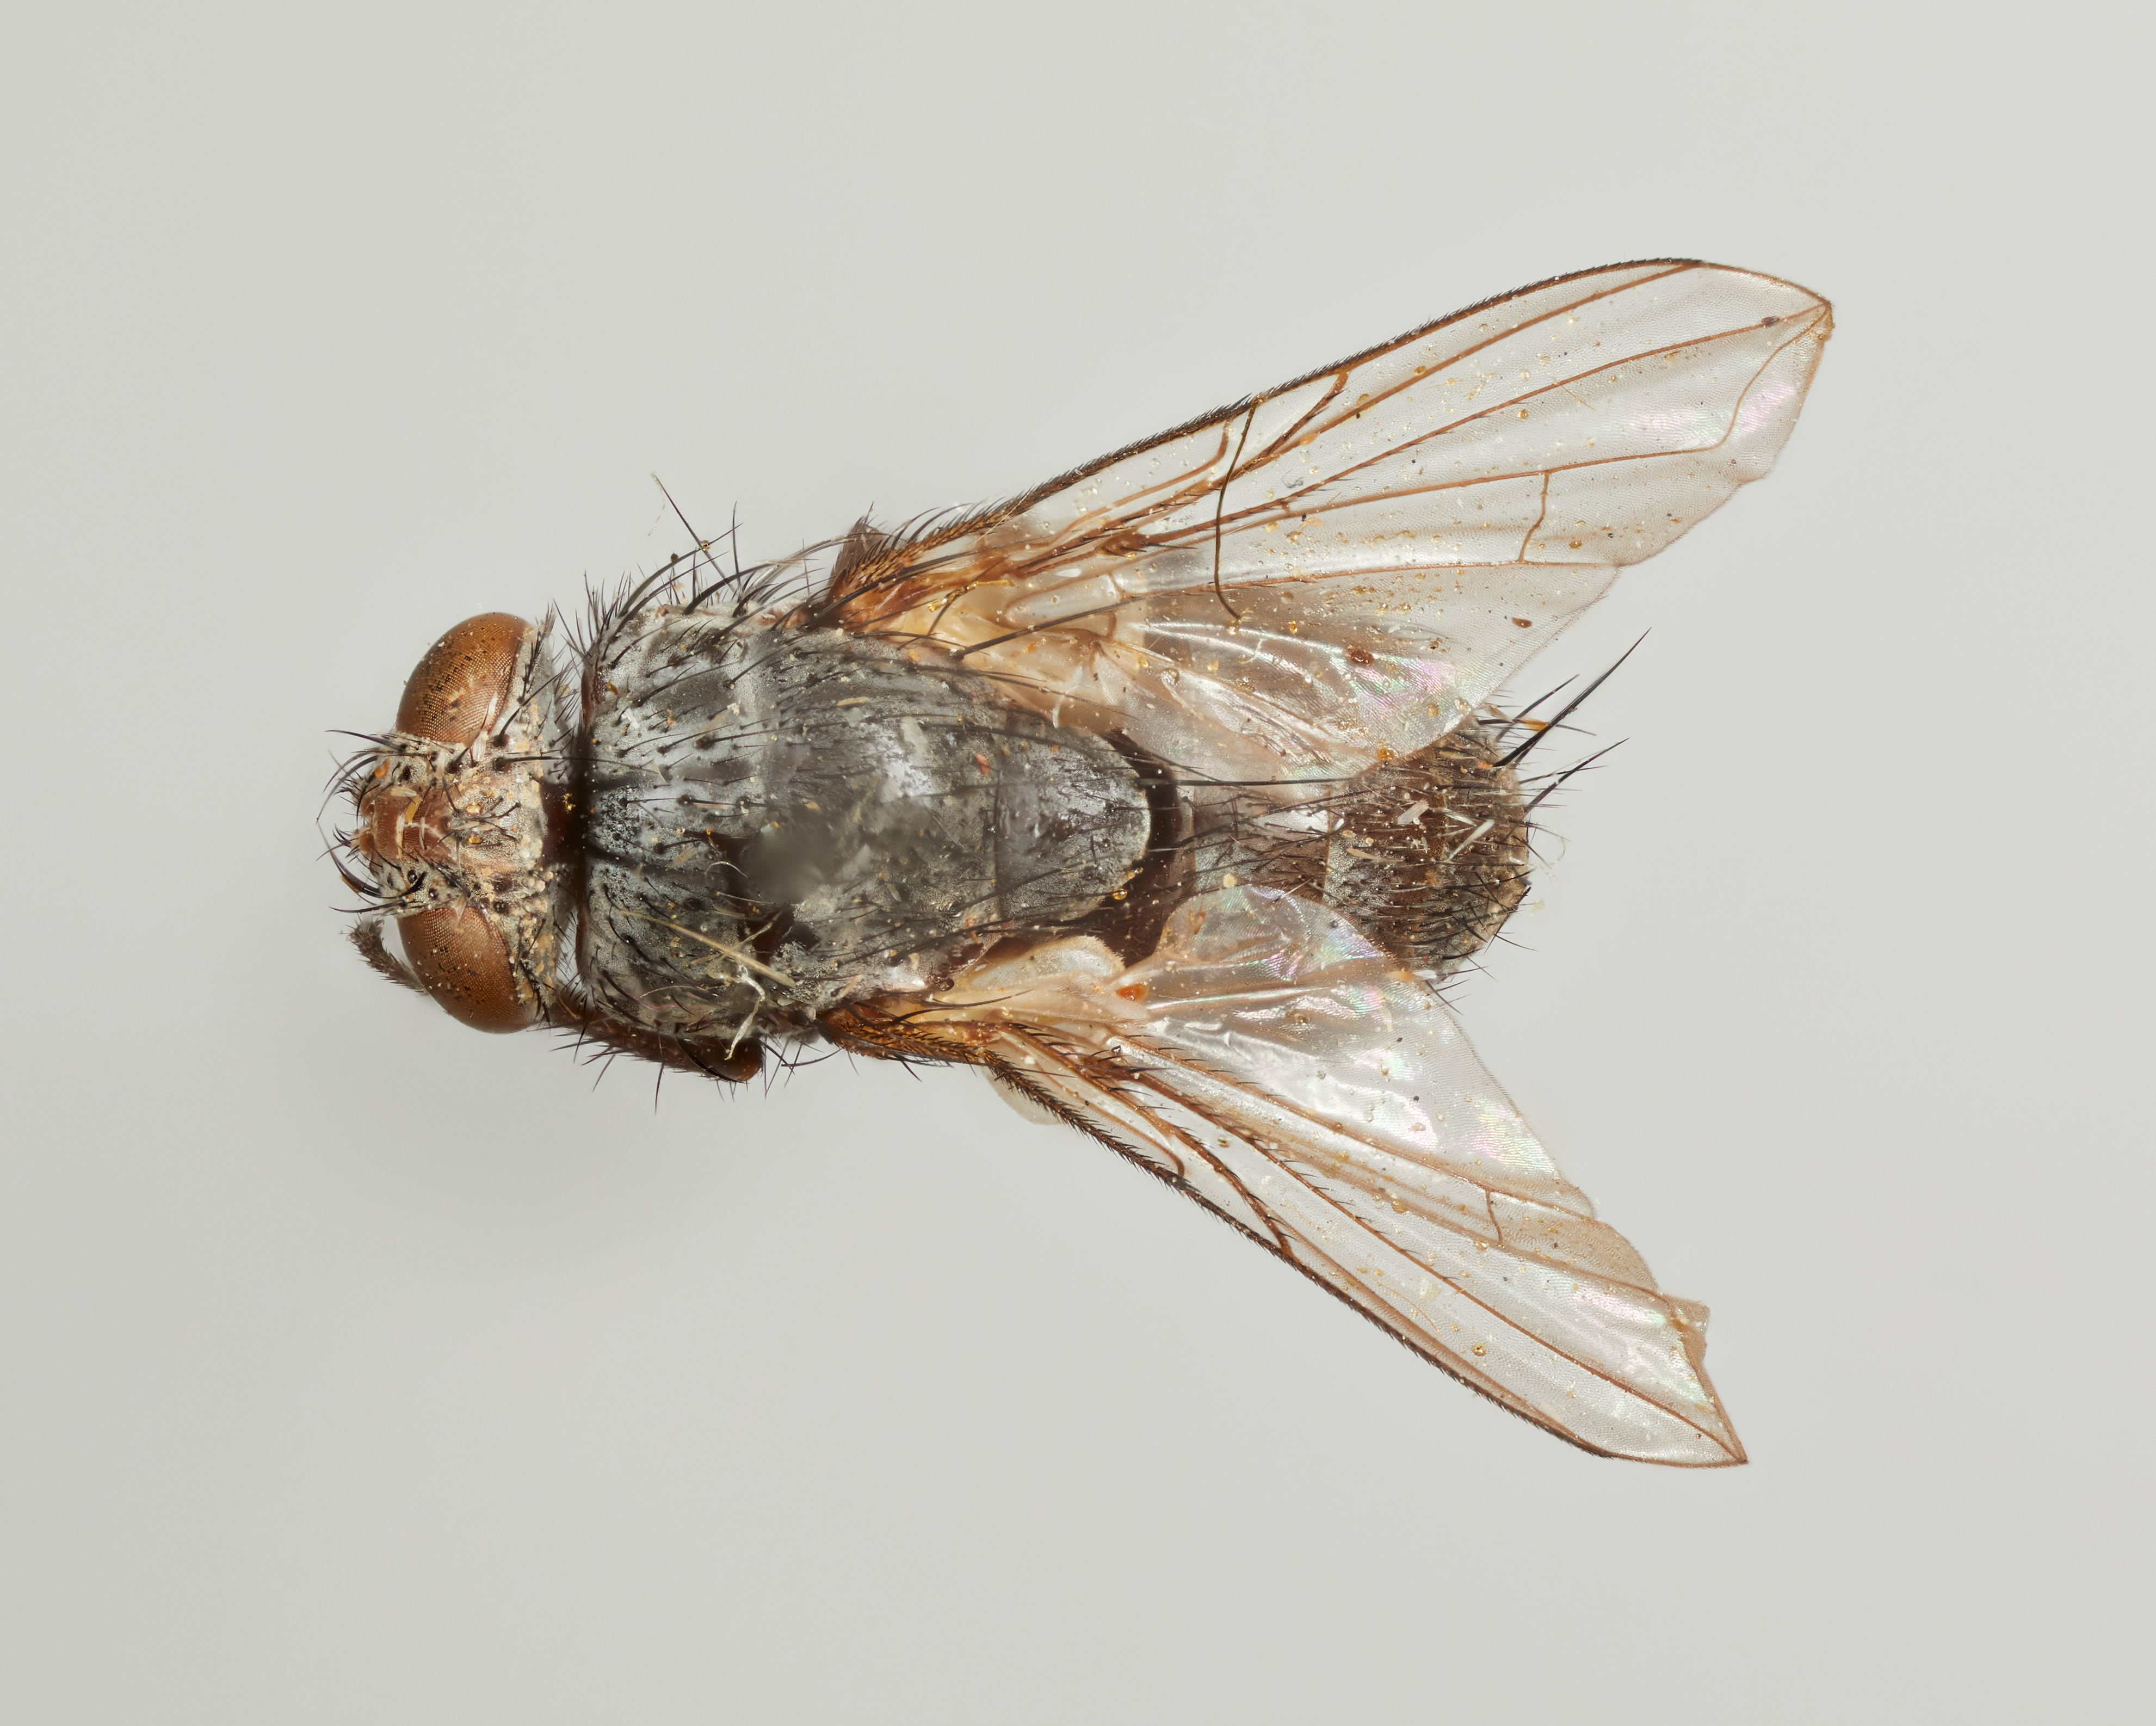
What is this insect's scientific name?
Acronaristopsis bahamensis
